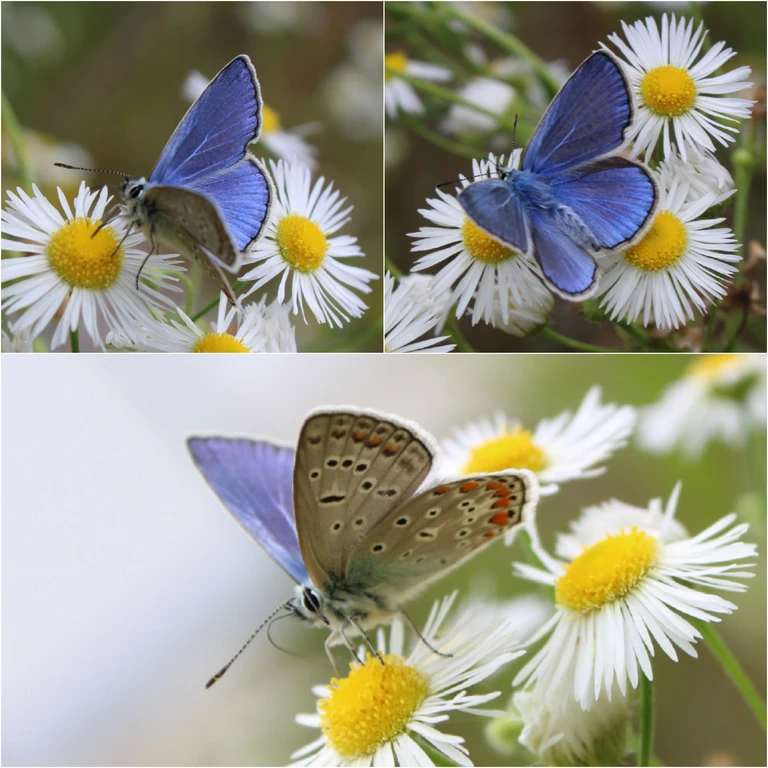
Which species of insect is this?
Polyommatus icarus
